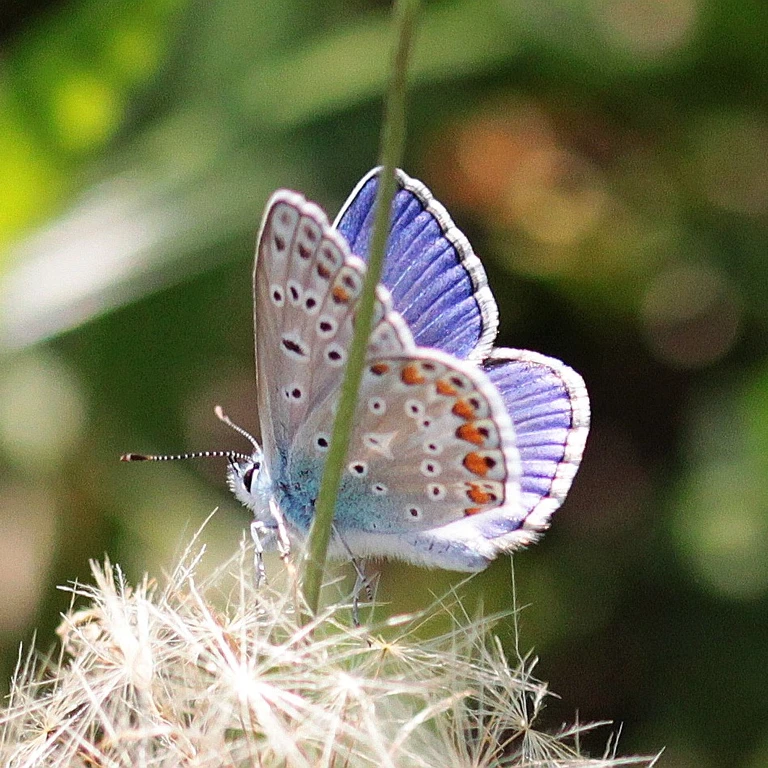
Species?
Polyommatus icarus
